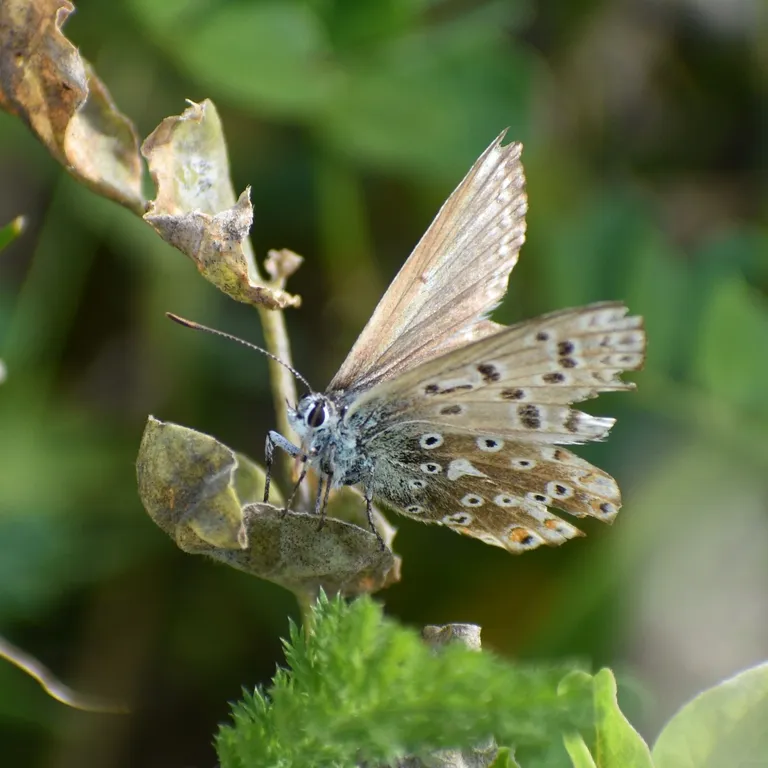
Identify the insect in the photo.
Lysandra coridon
